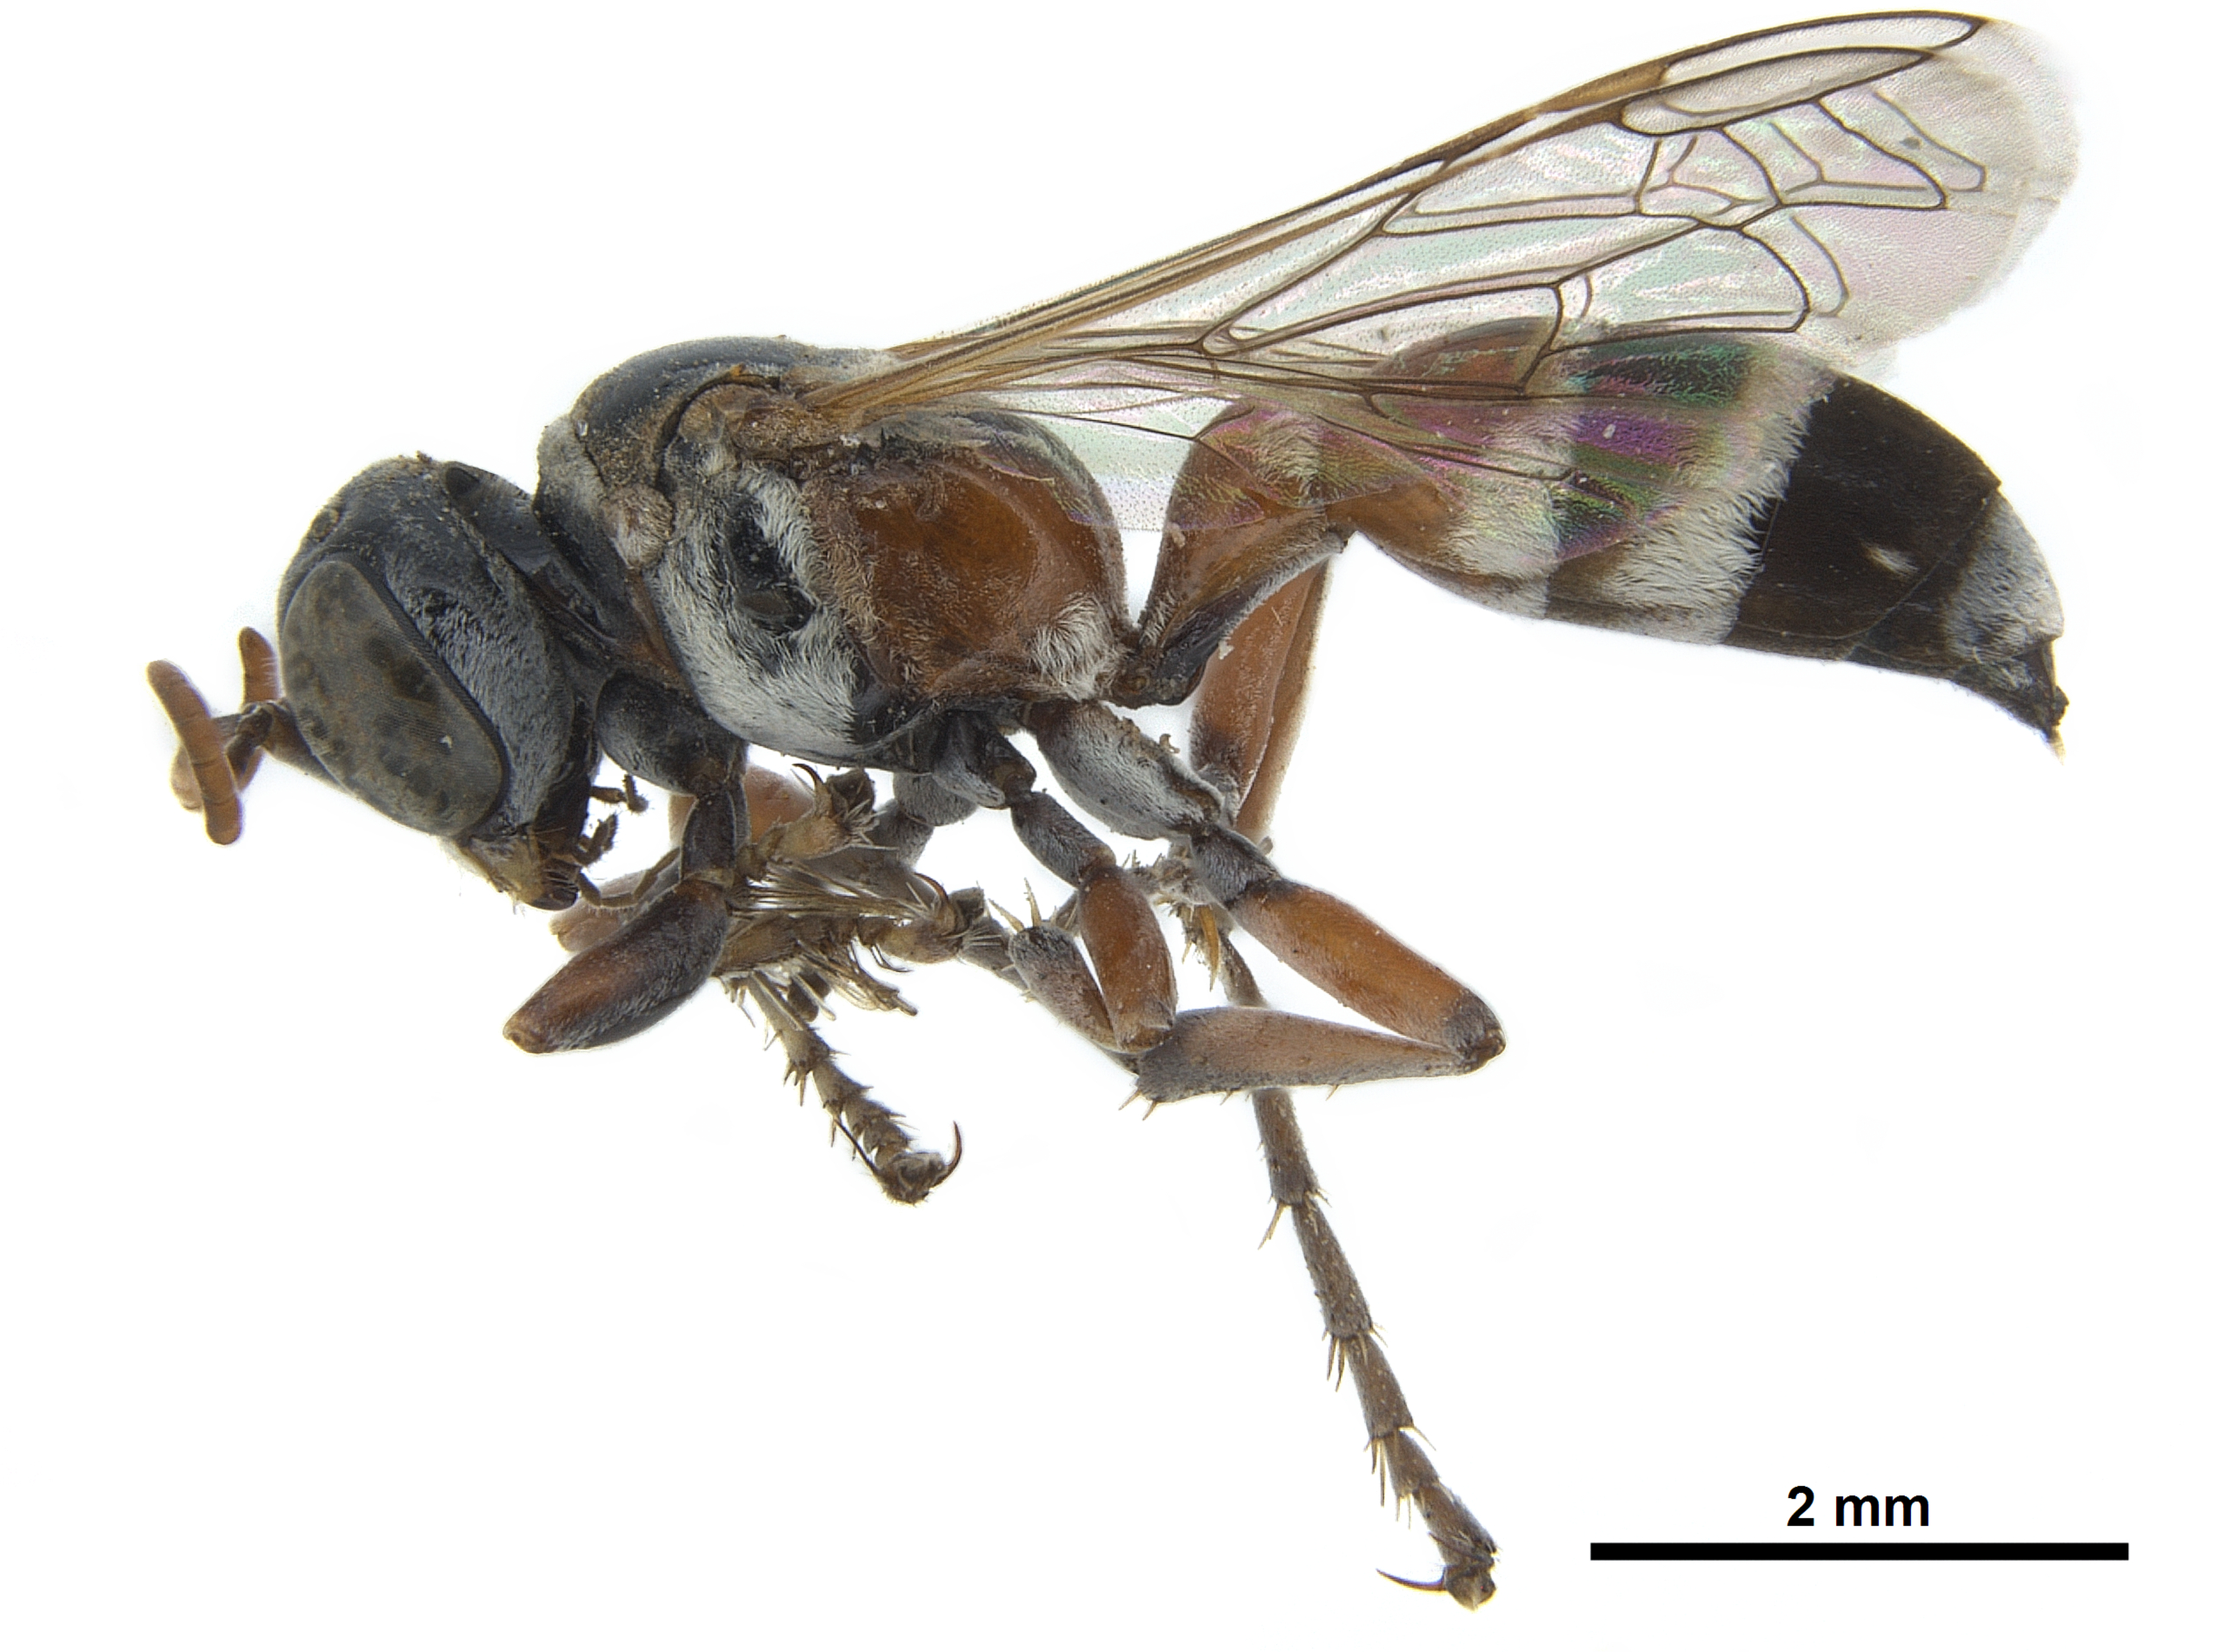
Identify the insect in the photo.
Hapalomellinus albitomentosus
